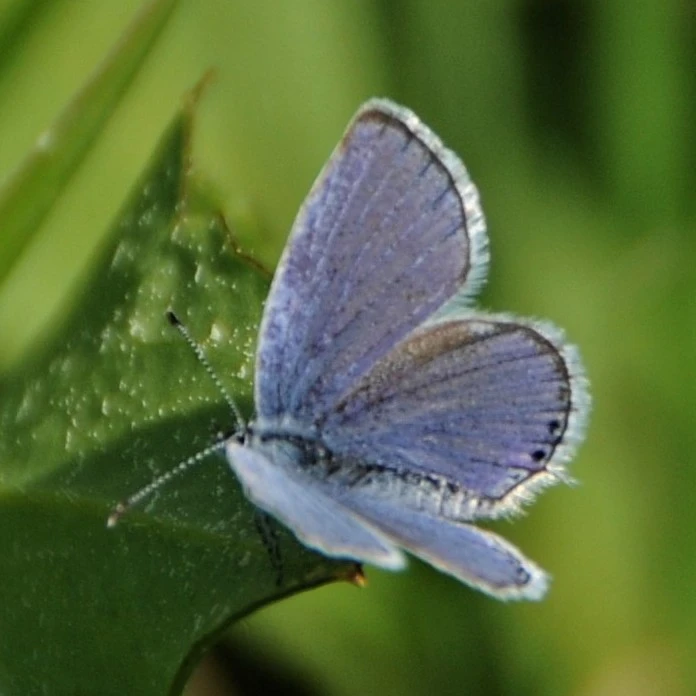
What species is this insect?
Cupido argiades (also Elkalyce argiades)
